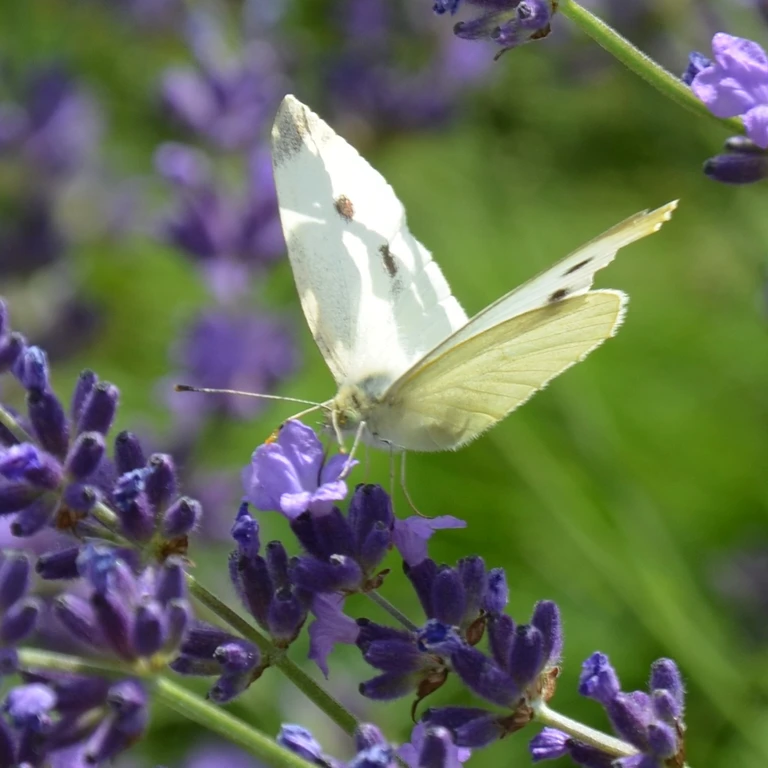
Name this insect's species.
Pieris rapae
